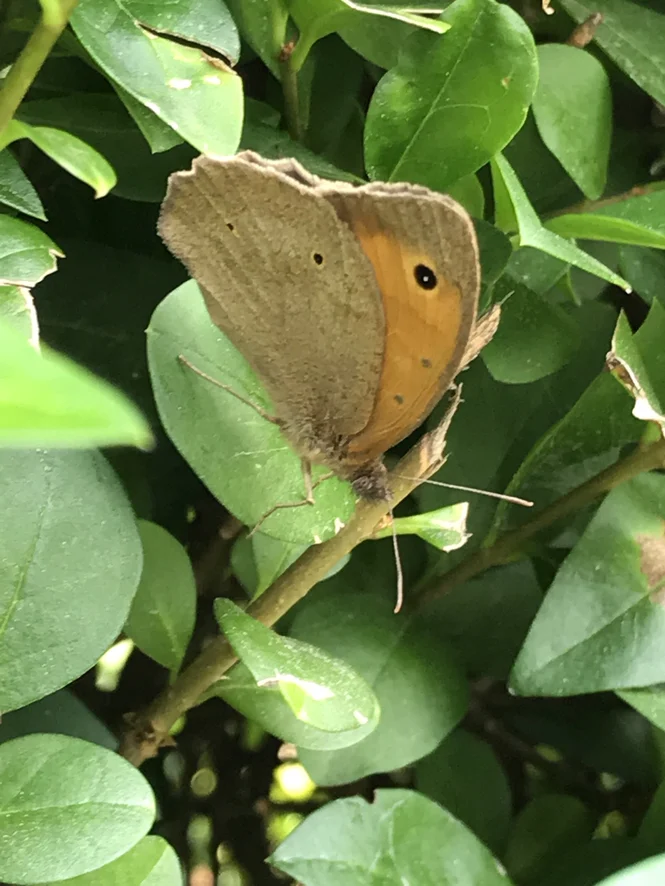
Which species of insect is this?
Maniola jurtina
